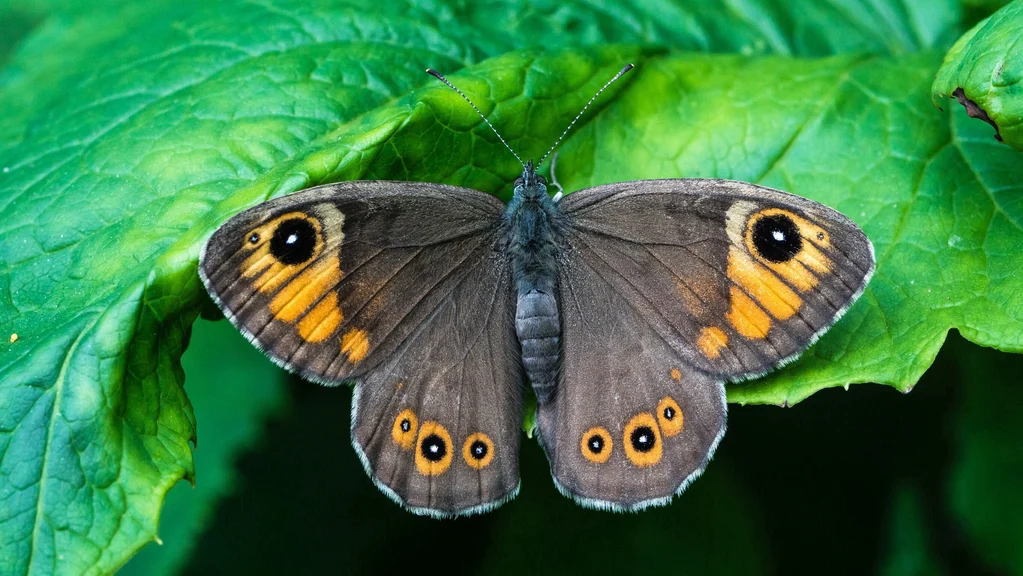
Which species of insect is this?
Lasiommata maera (also Pararge maera)
